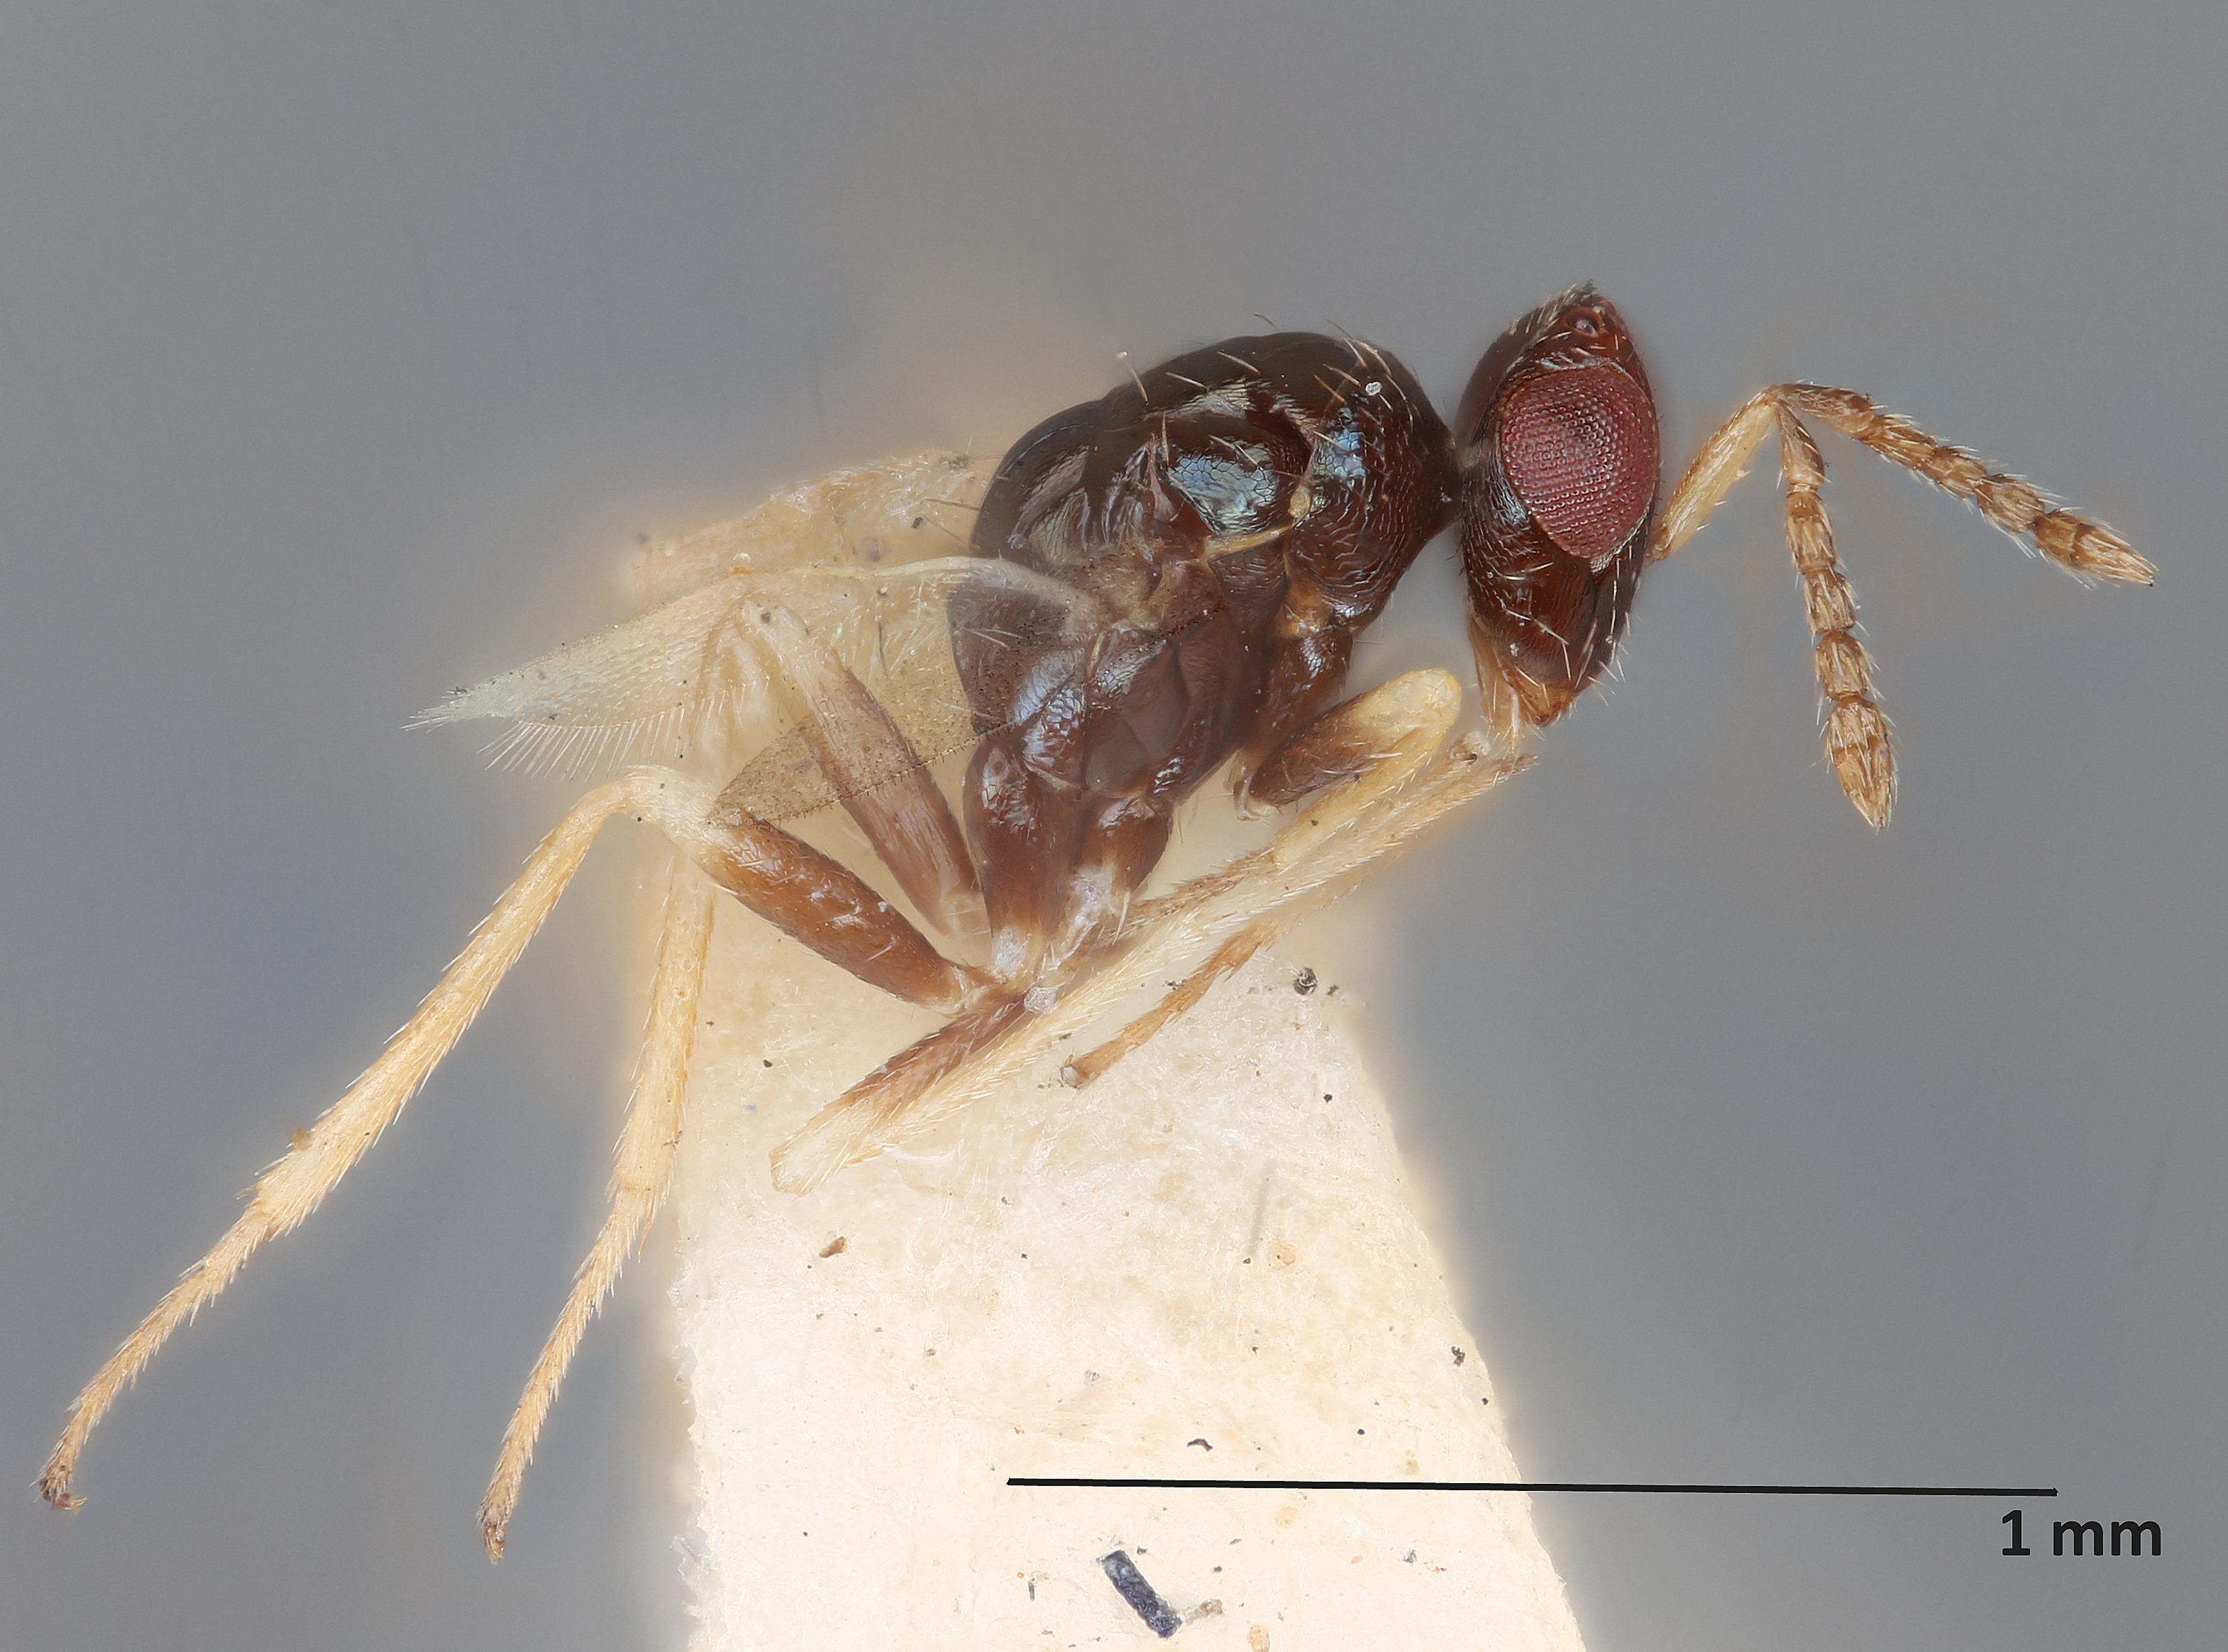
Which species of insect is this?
Tetrastichus gerstaekeriae
